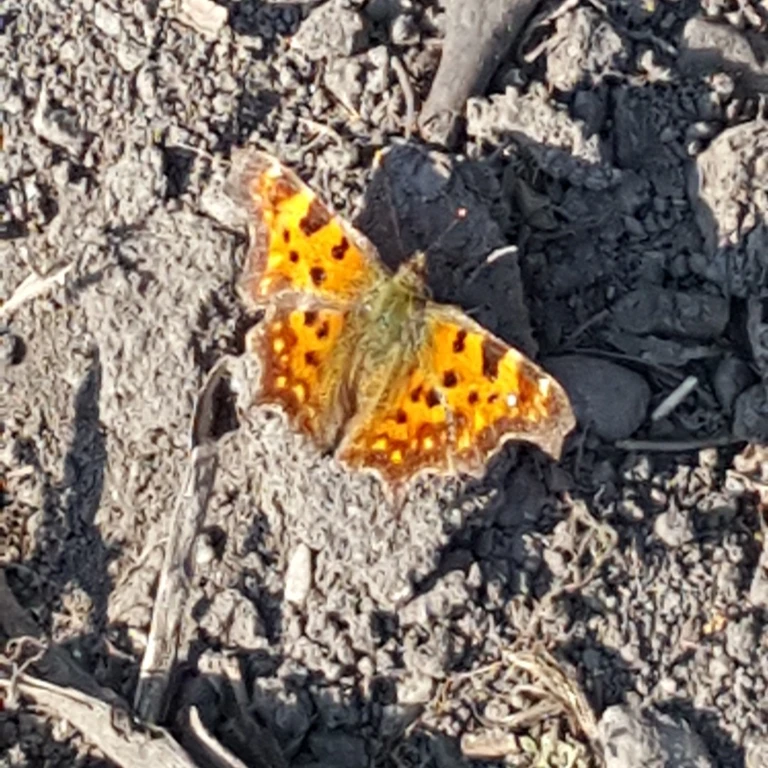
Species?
Polygonia c-album
